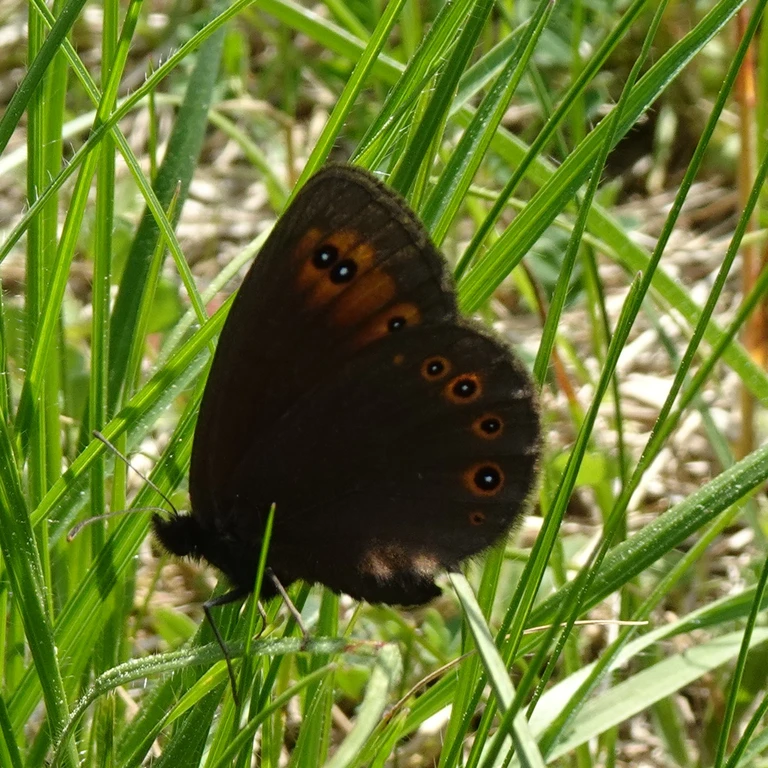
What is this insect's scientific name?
Erebia medusa
